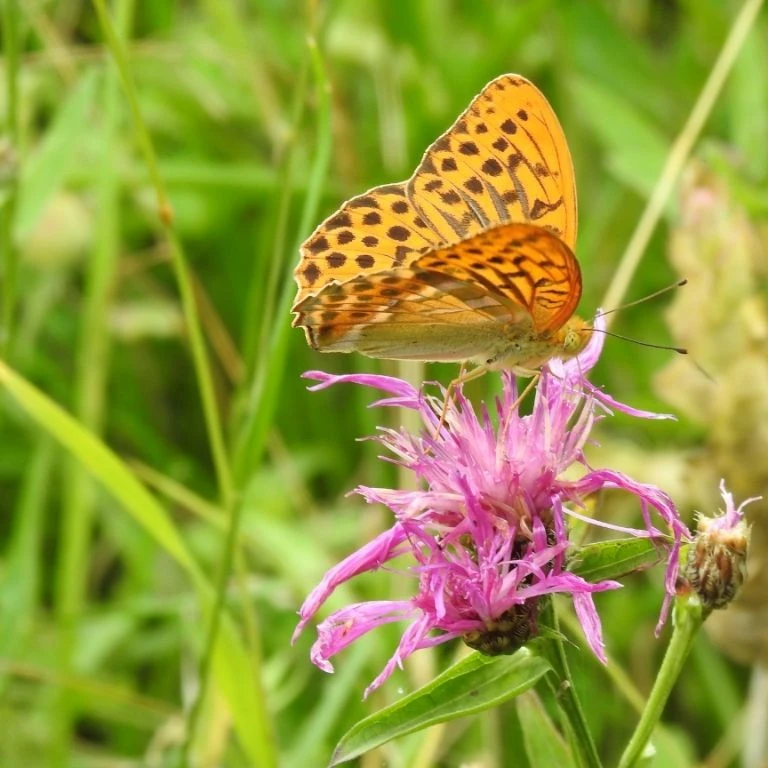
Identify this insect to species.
Argynnis paphia
